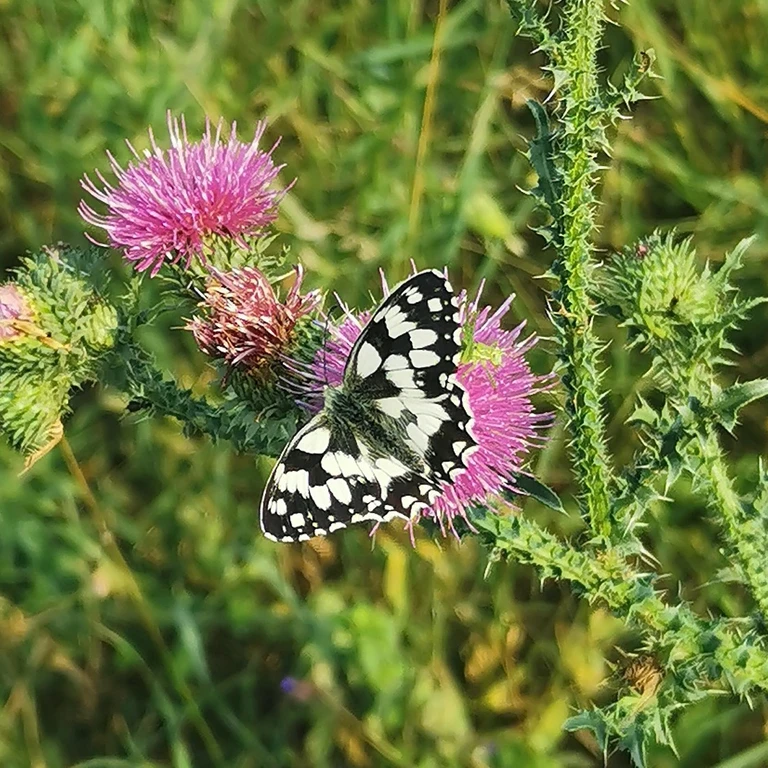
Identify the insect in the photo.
Melanargia galathea
